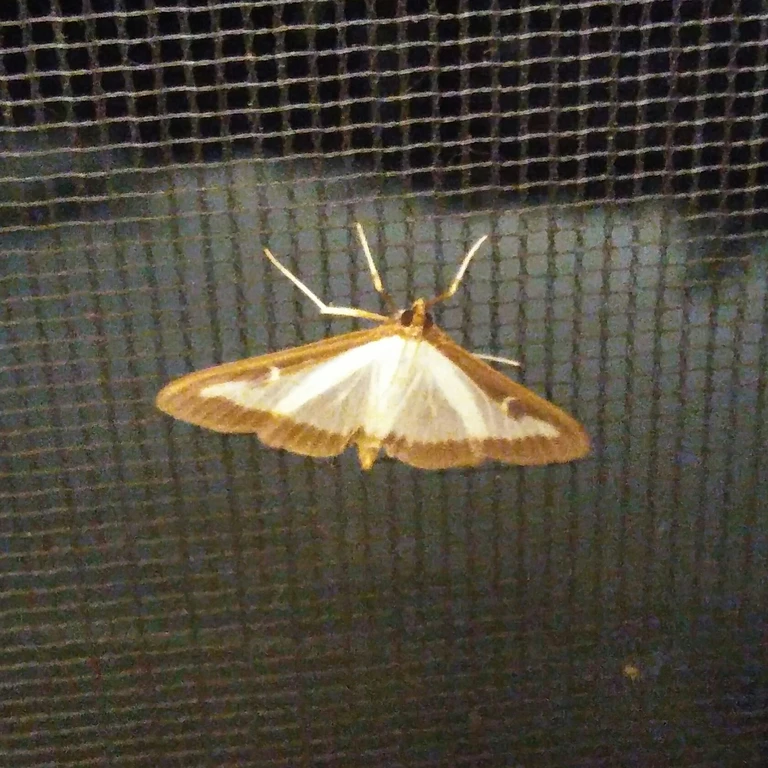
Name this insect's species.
Cydalima perspectalis
